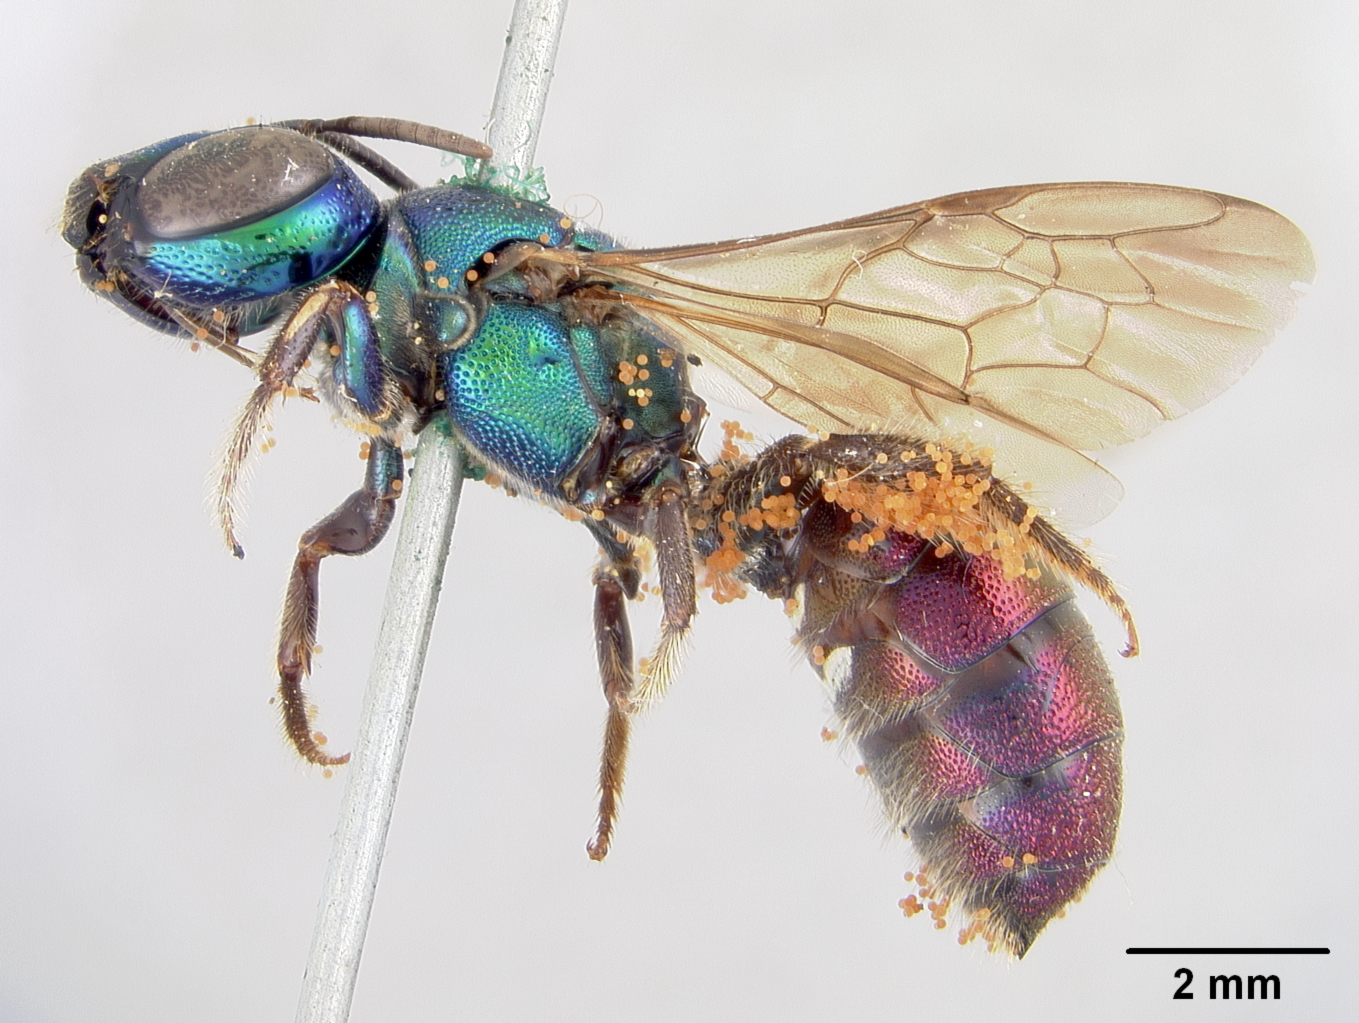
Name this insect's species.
Ceratina amabilis
